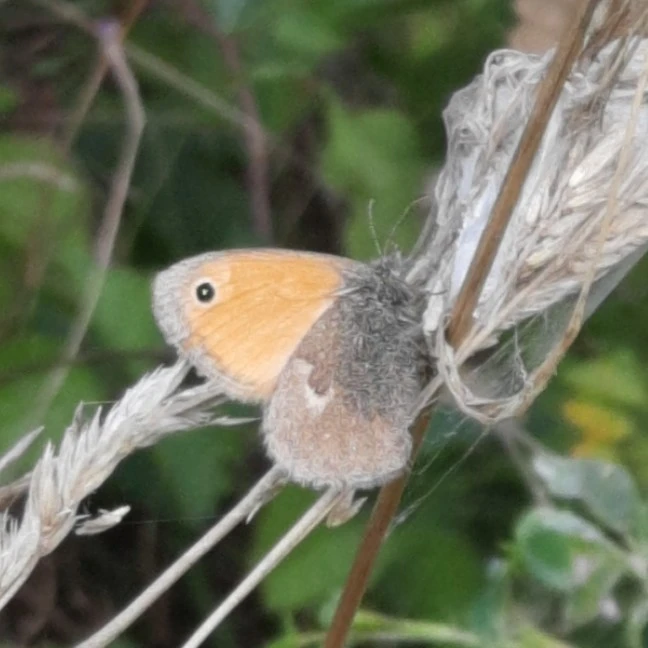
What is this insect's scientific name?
Coenonympha pamphilus
